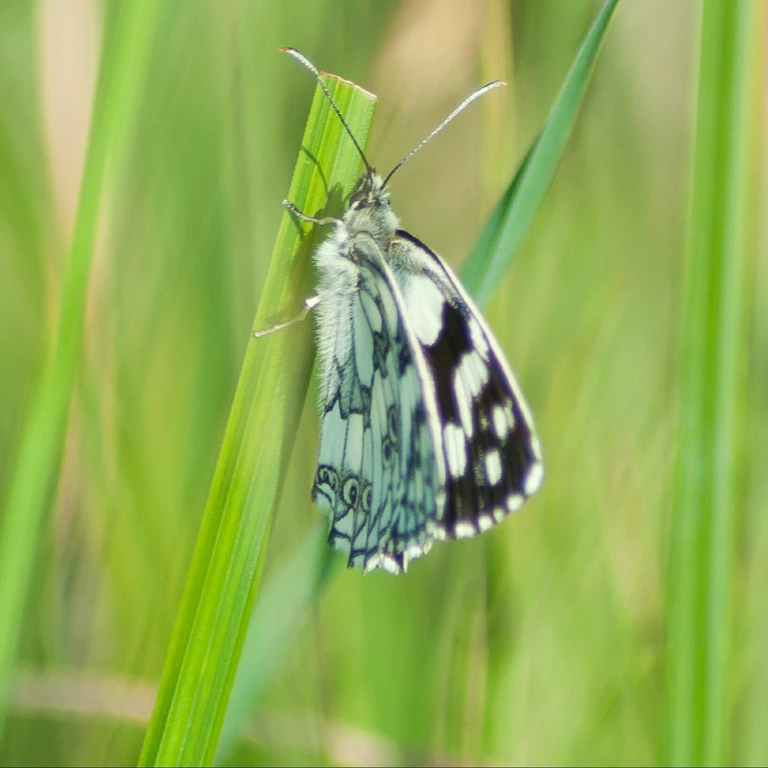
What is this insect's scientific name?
Melanargia galathea
